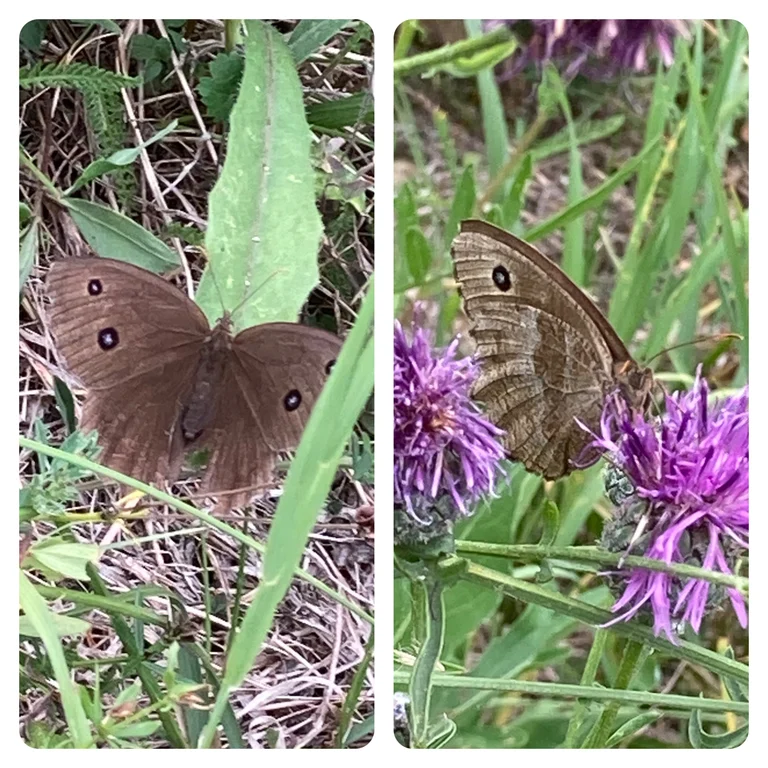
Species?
Minois dryas
